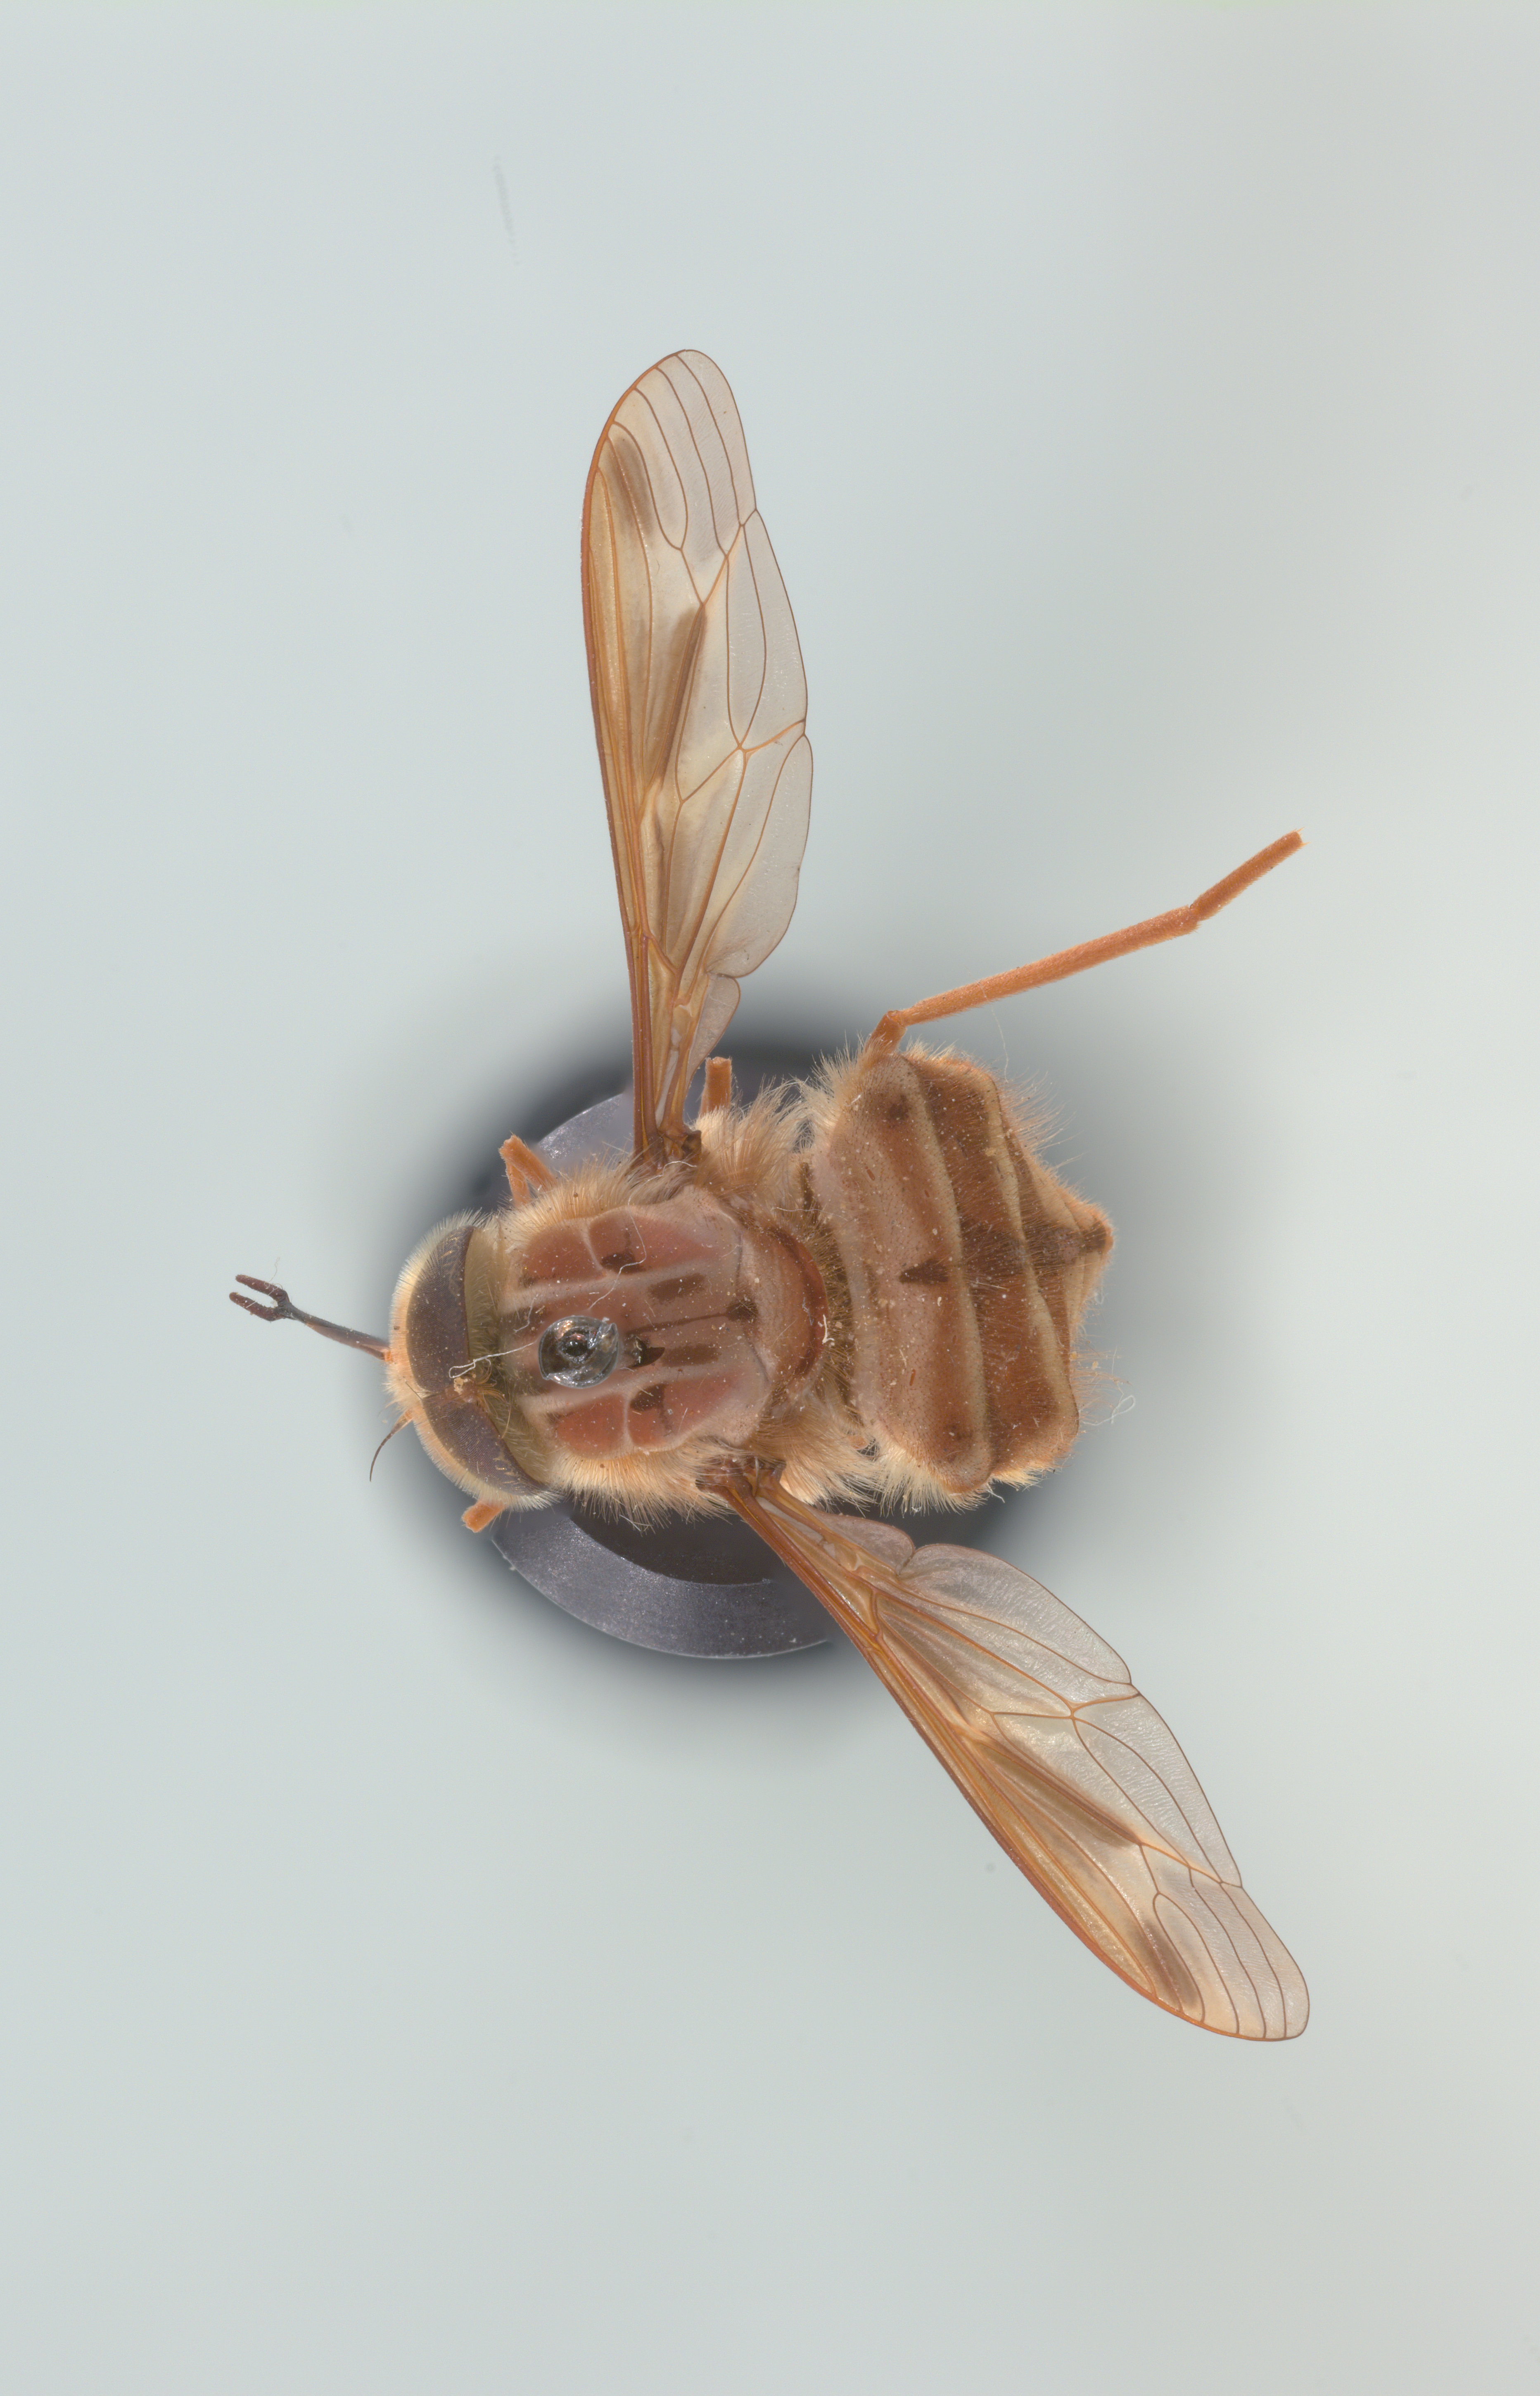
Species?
Hirmoneura nubipennis (also Trichophthalma nubipennis)
